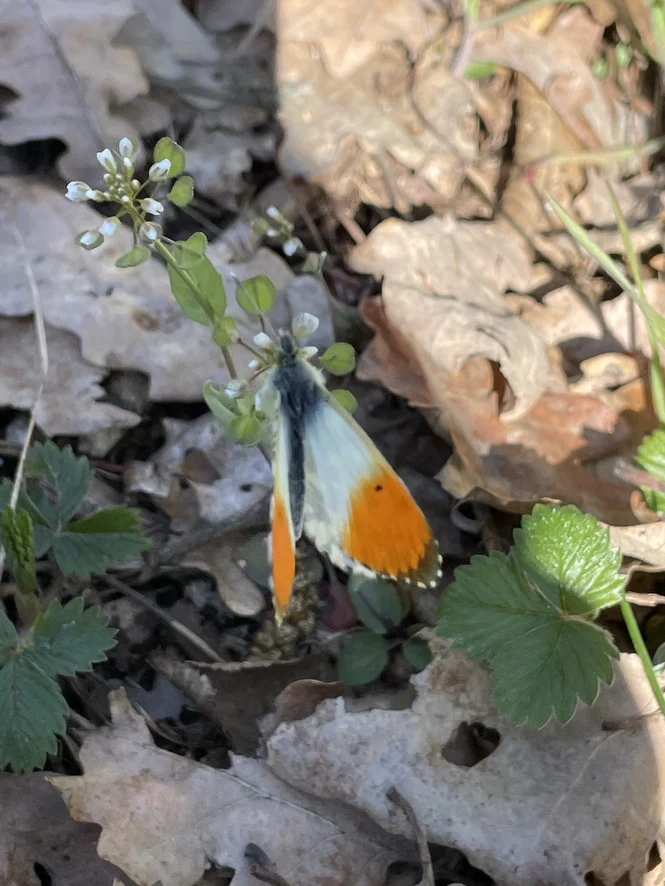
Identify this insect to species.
Anthocharis cardamines
